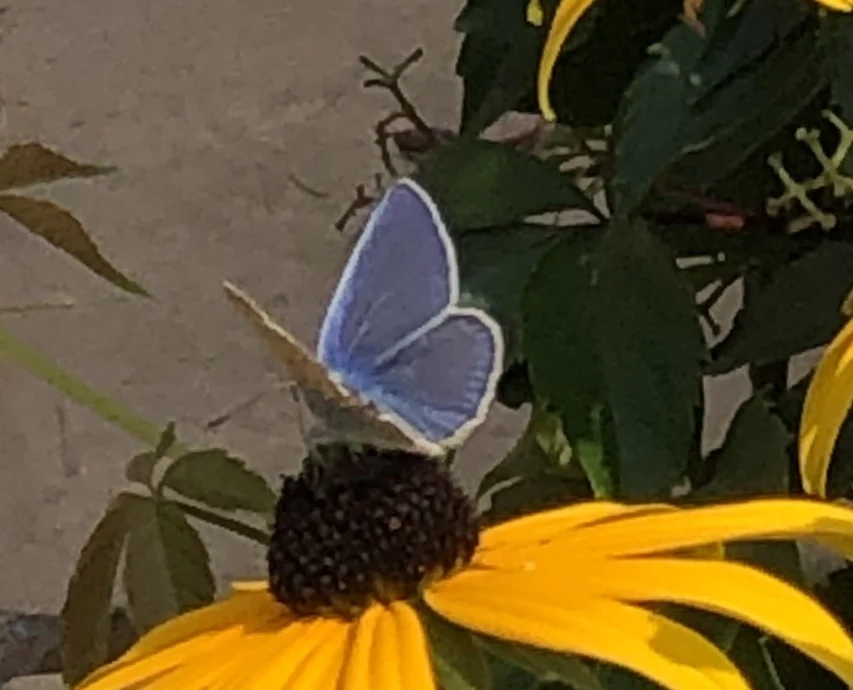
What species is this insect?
Polyommatus icarus
